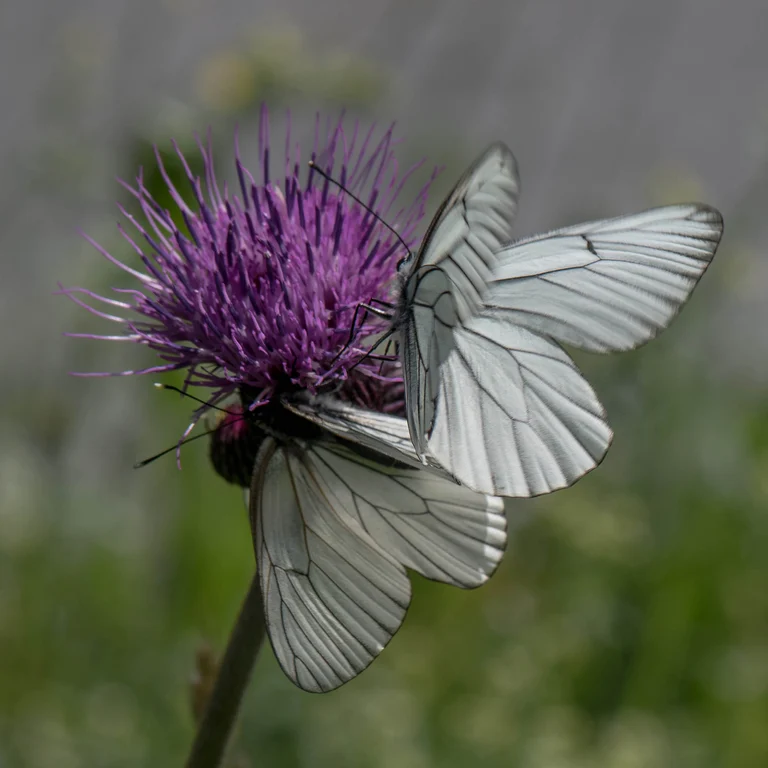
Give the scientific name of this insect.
Aporia crataegi
